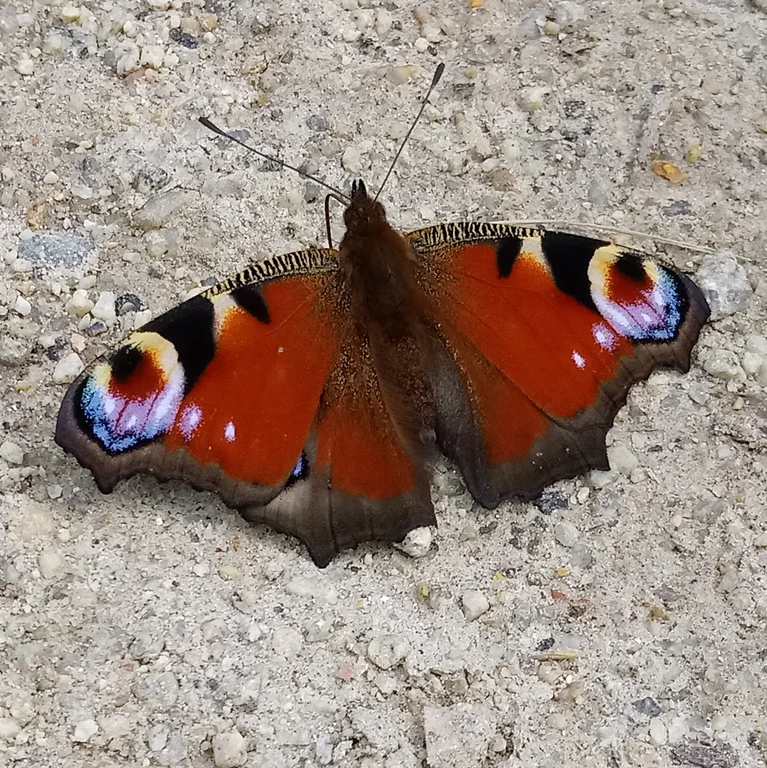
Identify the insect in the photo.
Aglais io
